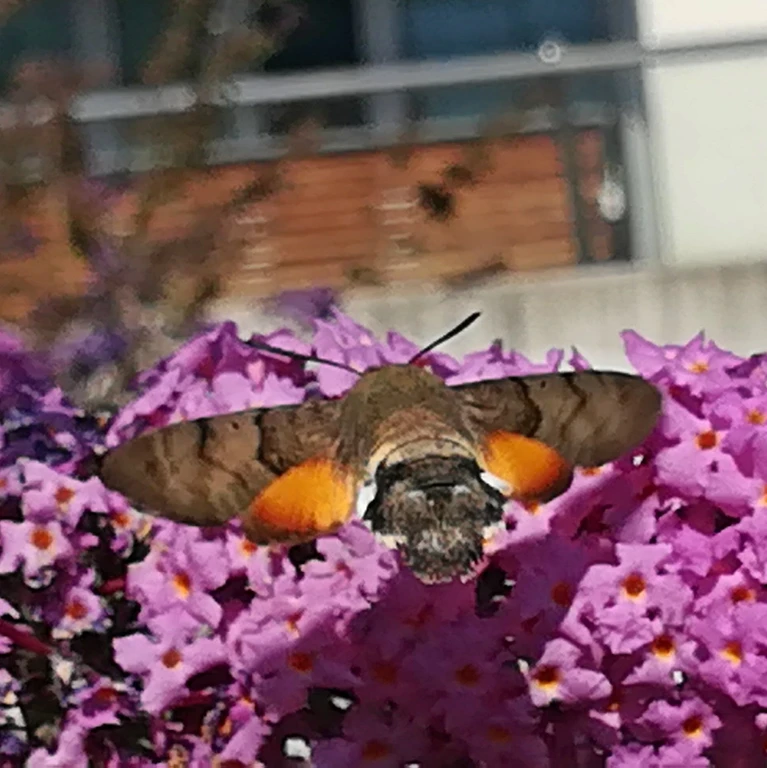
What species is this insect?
Macroglossum stellatarum
